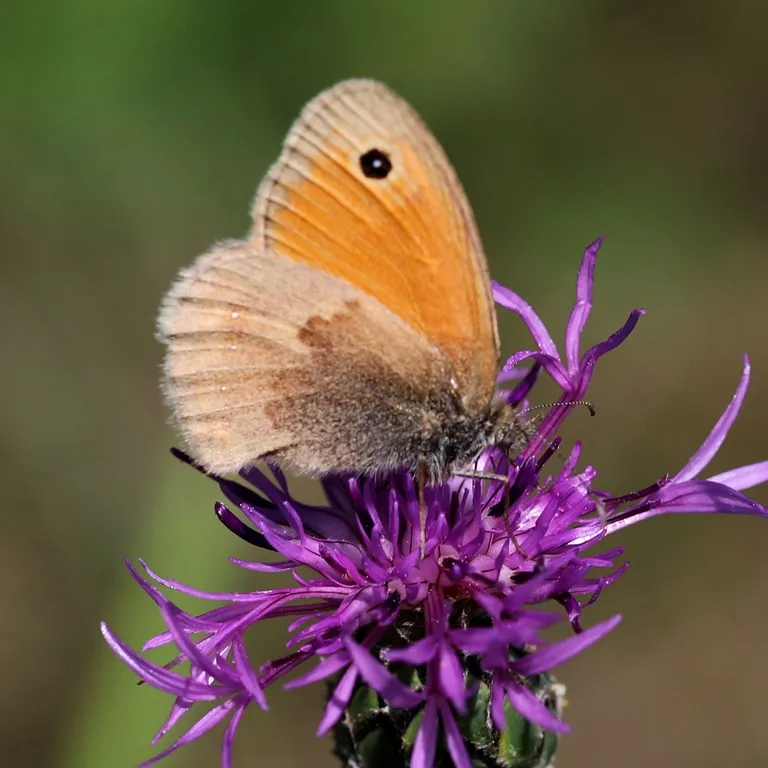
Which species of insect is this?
Coenonympha pamphilus
